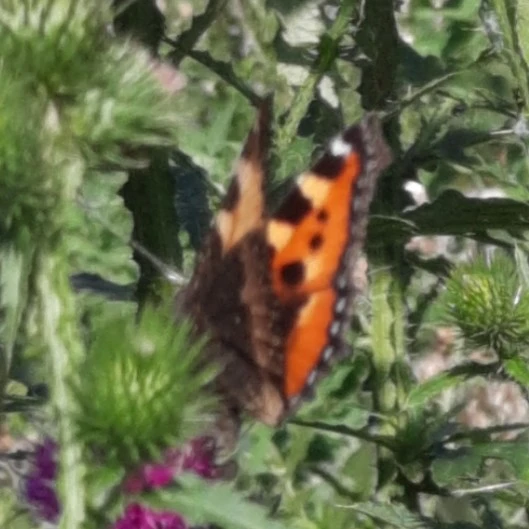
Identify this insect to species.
Aglais urticae
